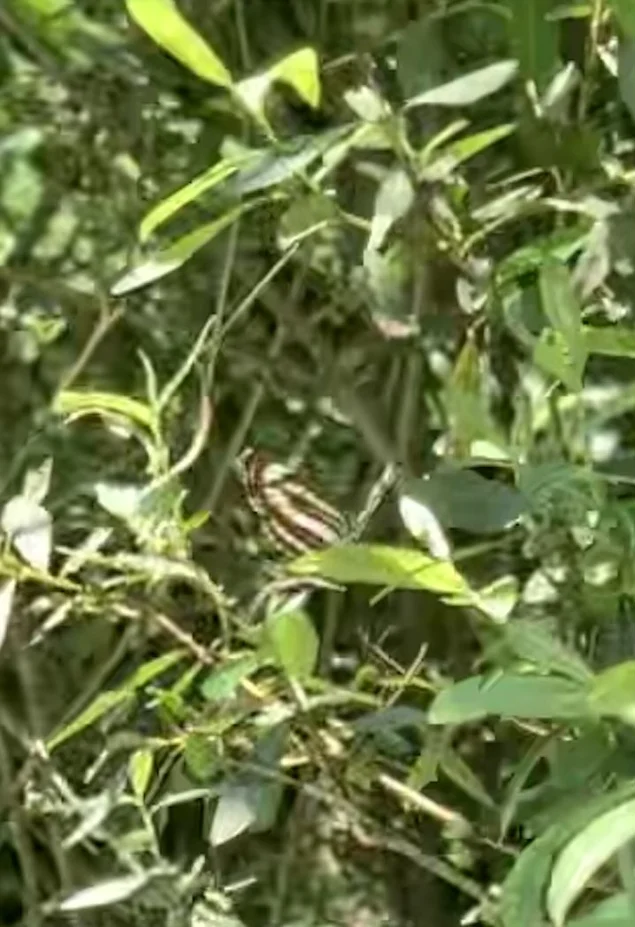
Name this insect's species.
Neptis sappho
